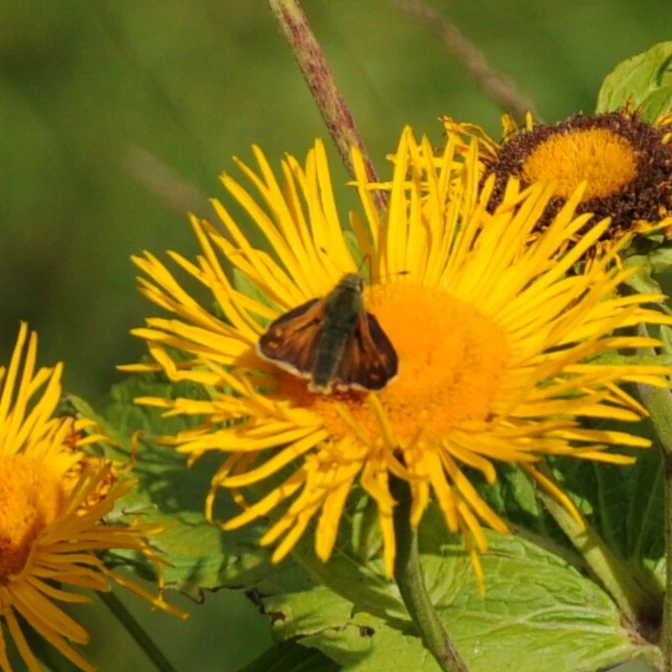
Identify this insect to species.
Ochlodes sylvanus (also Ochlodes venata)
